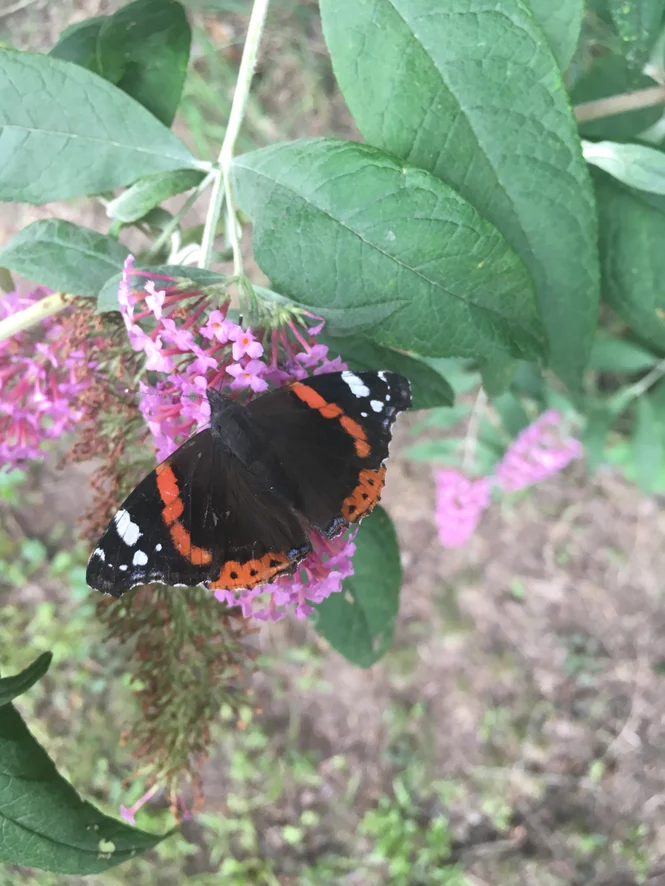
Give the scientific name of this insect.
Vanessa atalanta
